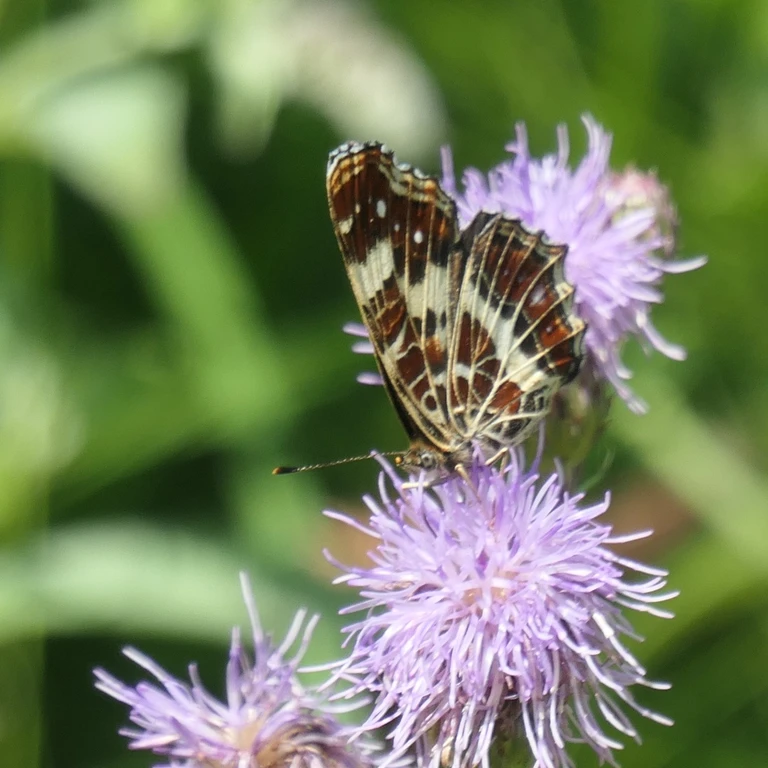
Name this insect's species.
Araschnia levana
